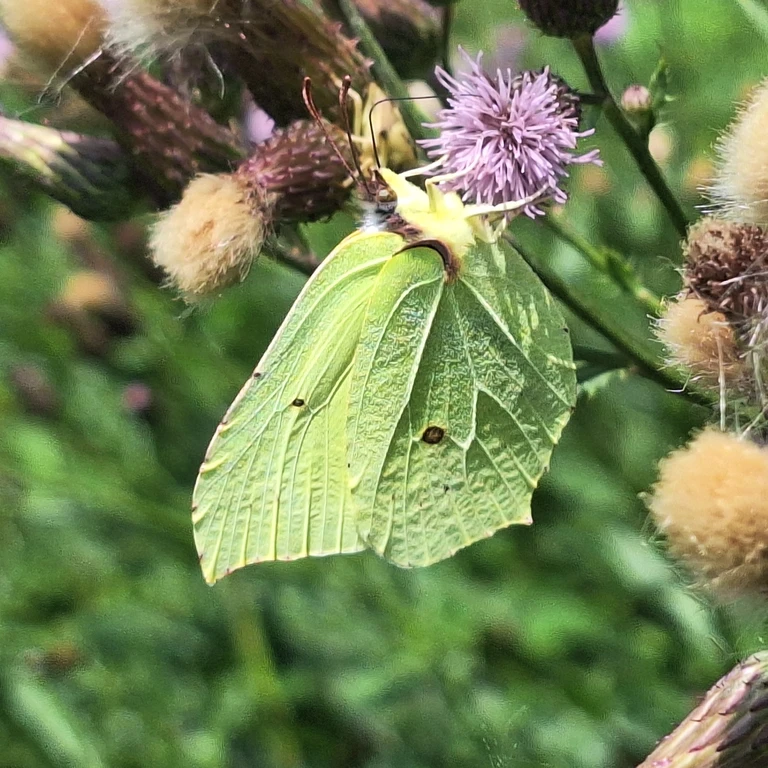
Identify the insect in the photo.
Gonepteryx rhamni
